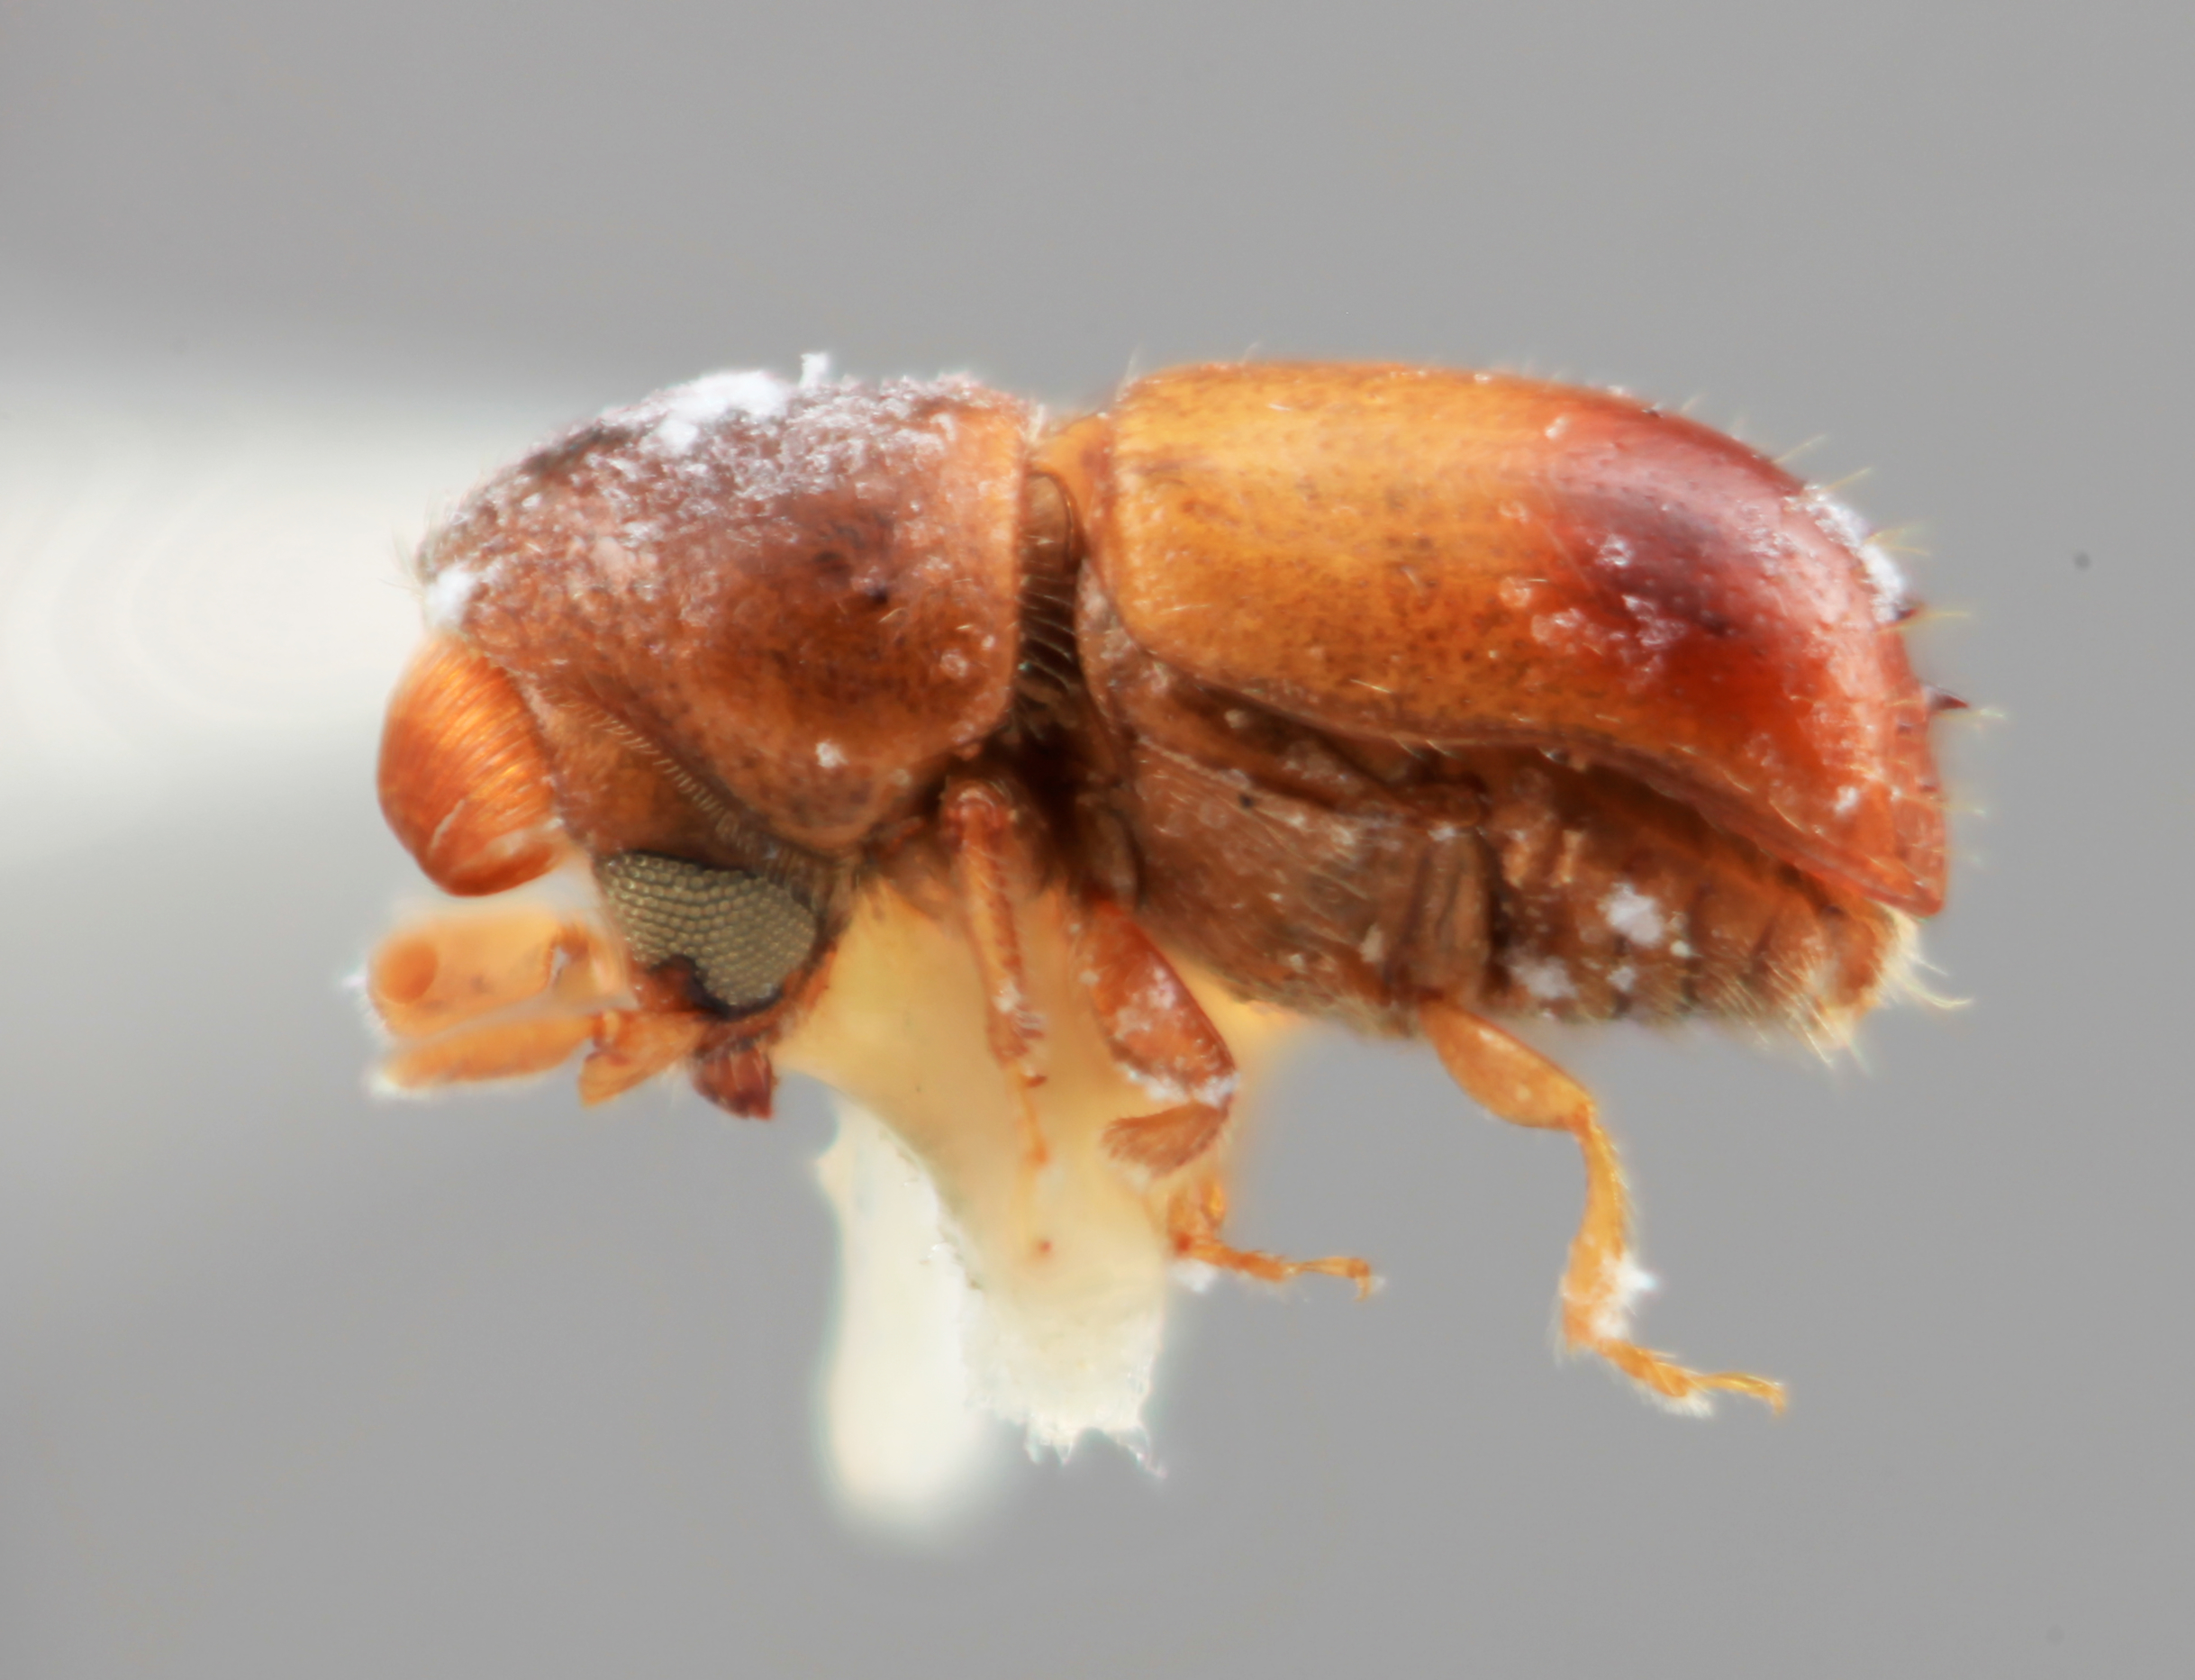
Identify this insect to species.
Corthylus sentus
